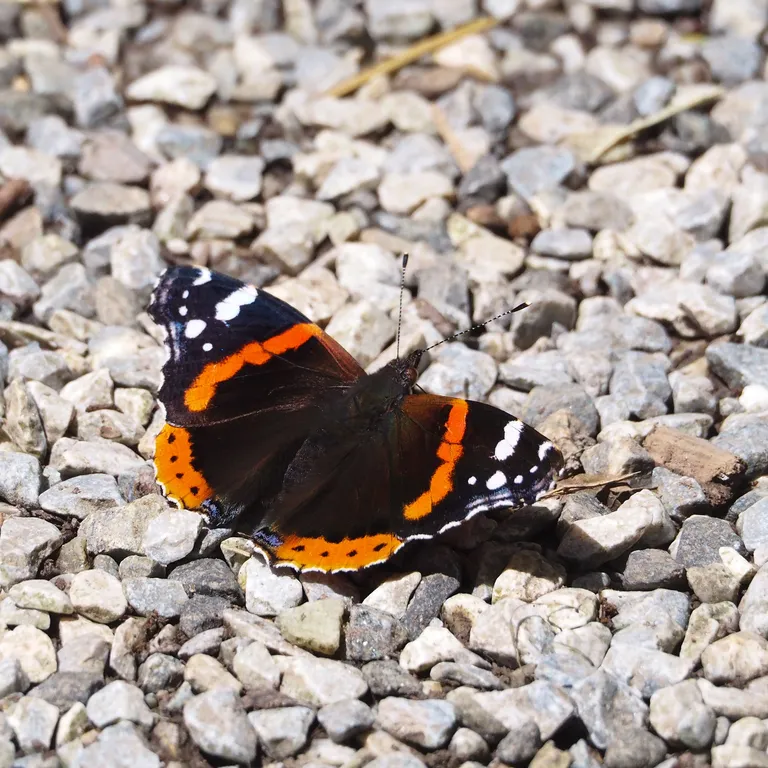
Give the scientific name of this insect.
Vanessa atalanta
